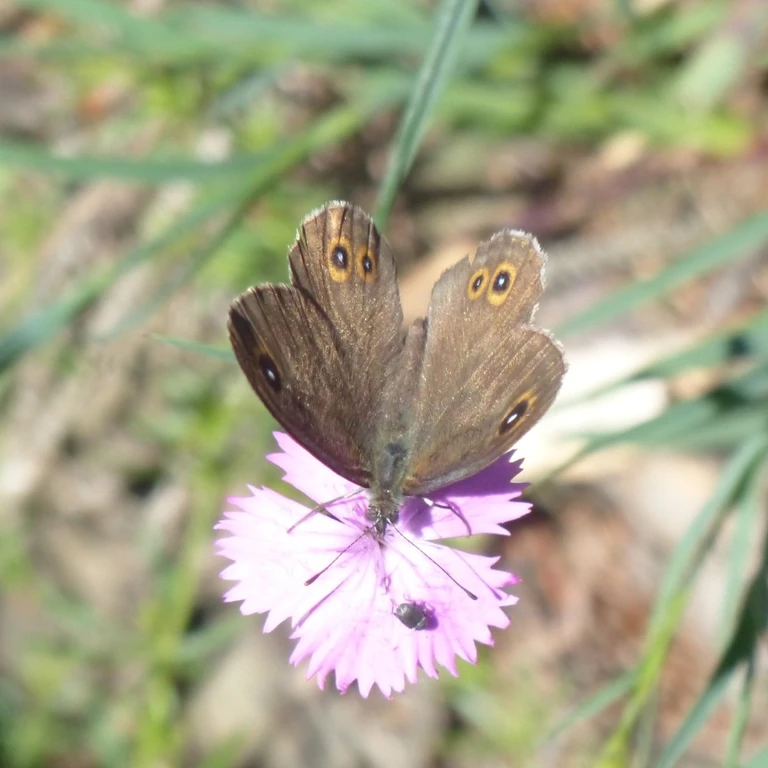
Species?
Lasiommata maera (also Pararge maera)
